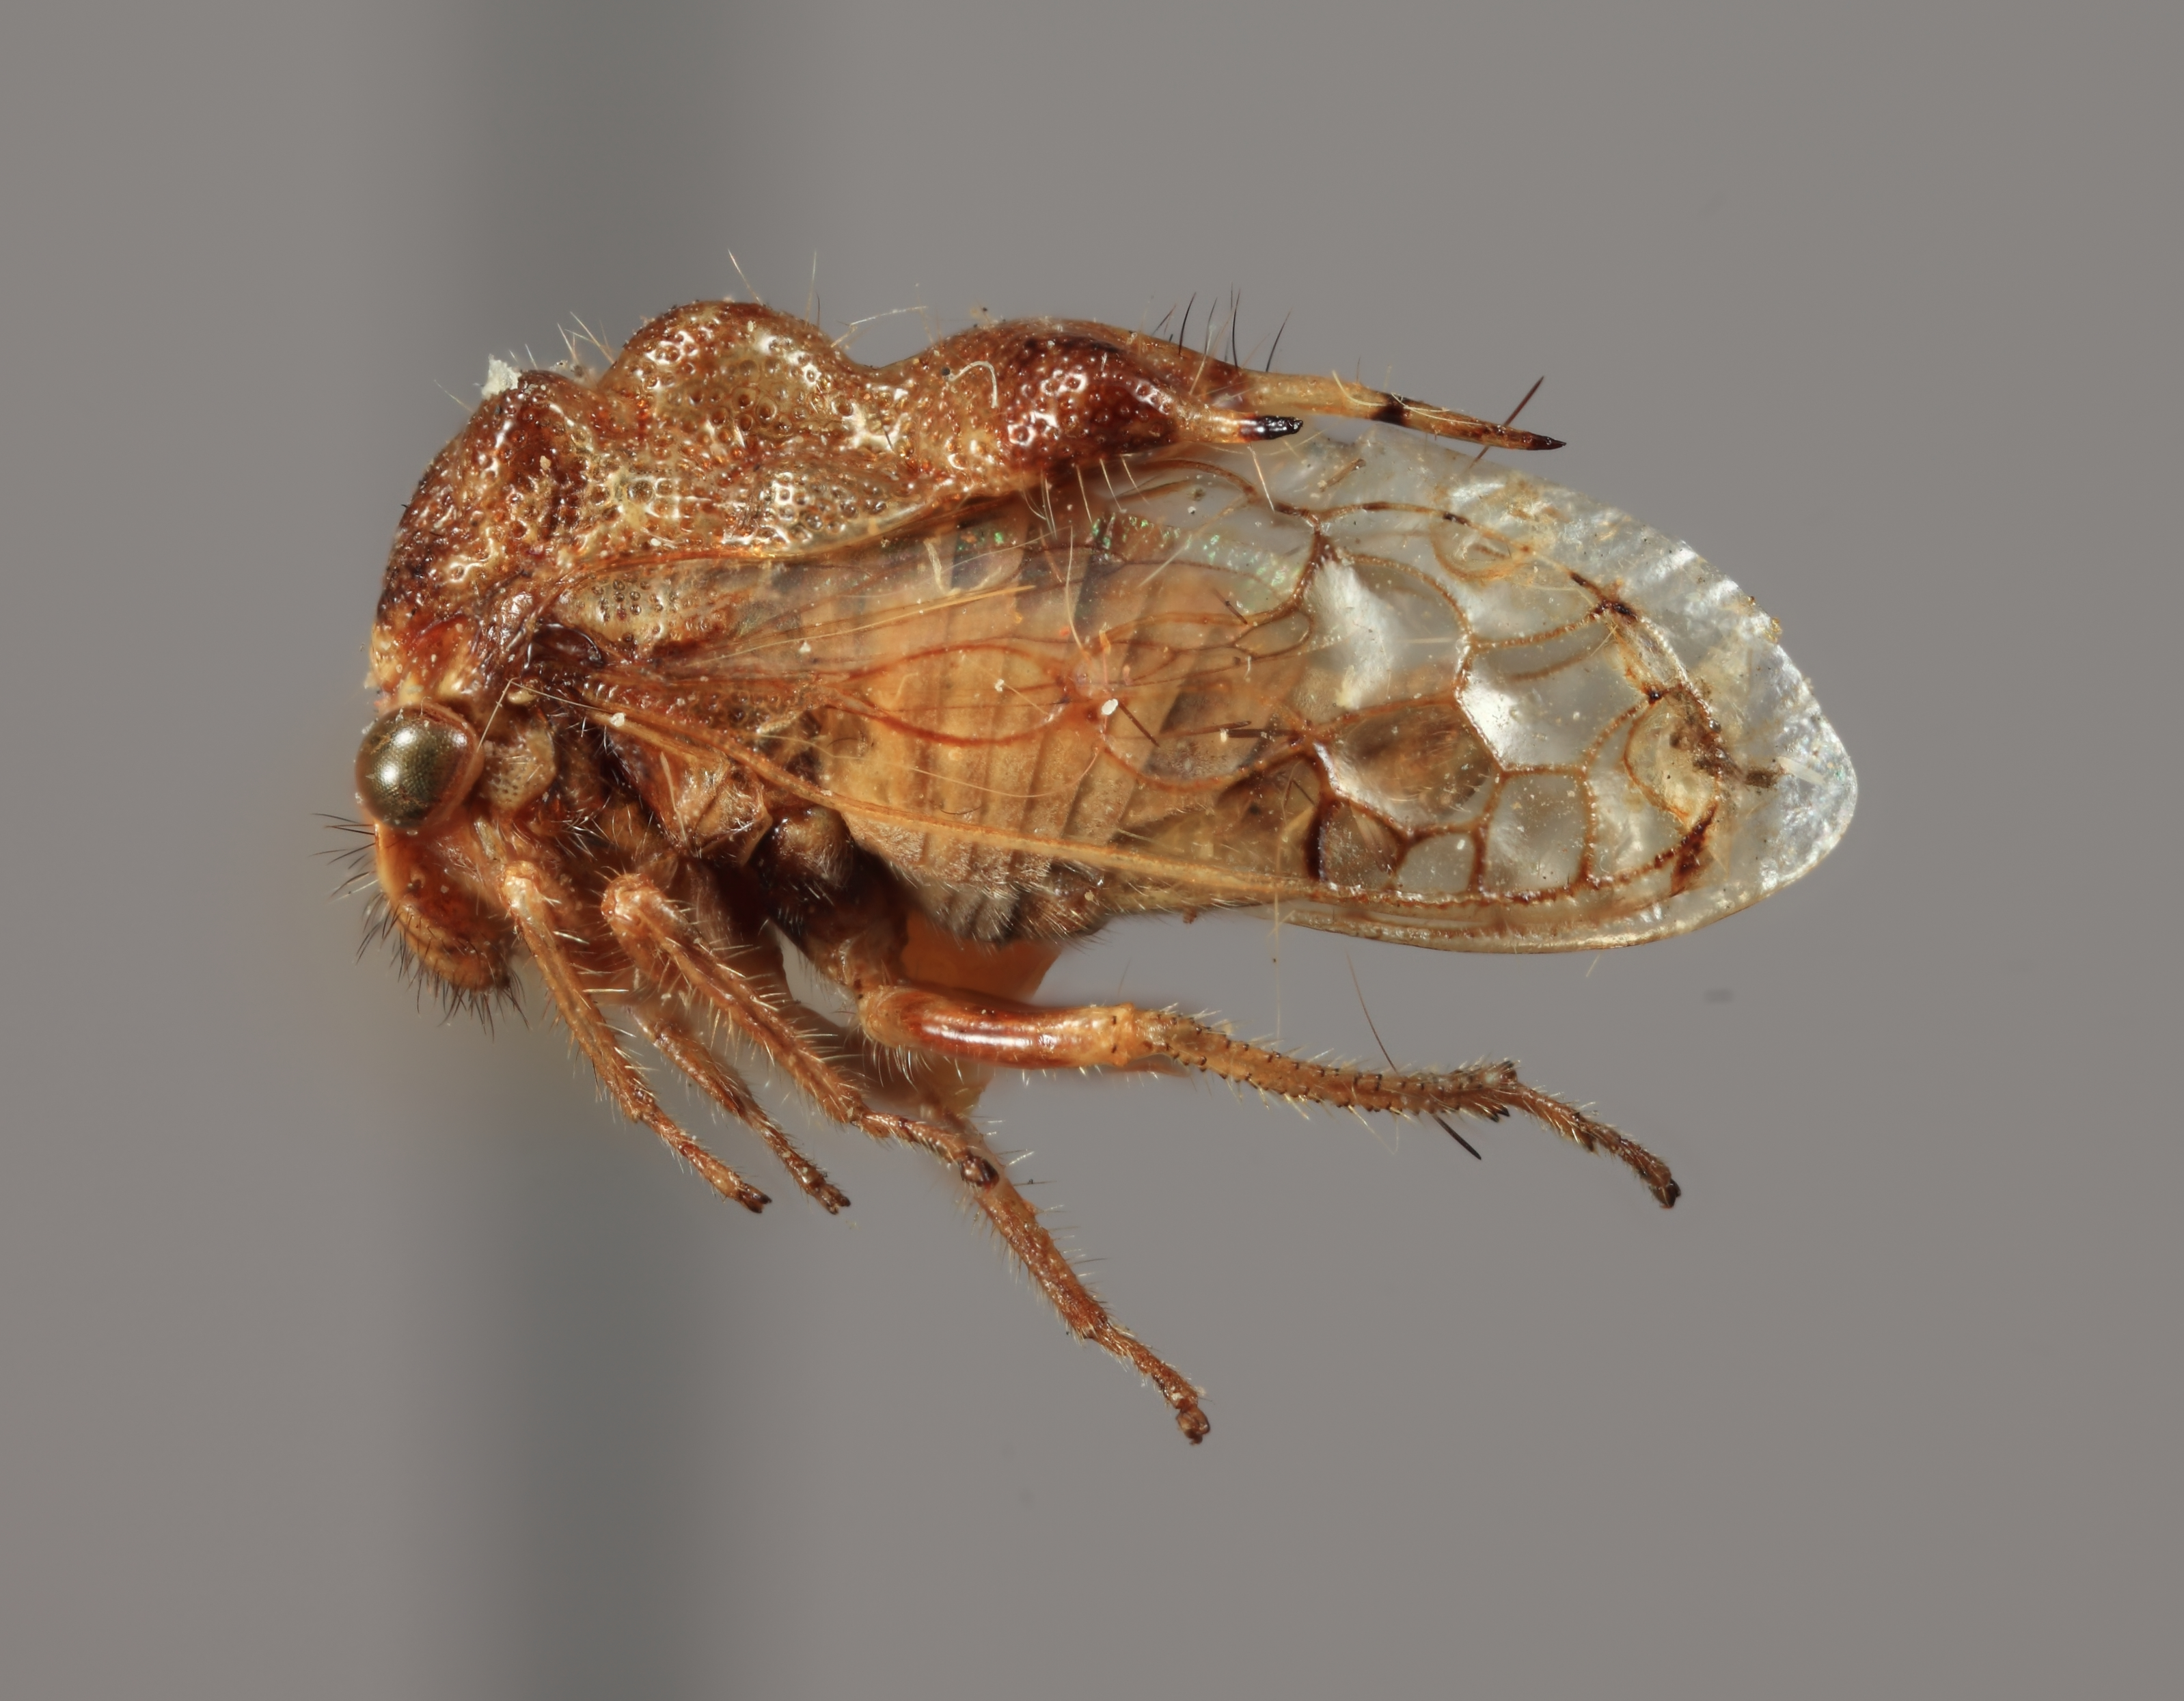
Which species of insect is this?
Xolonia variegata
